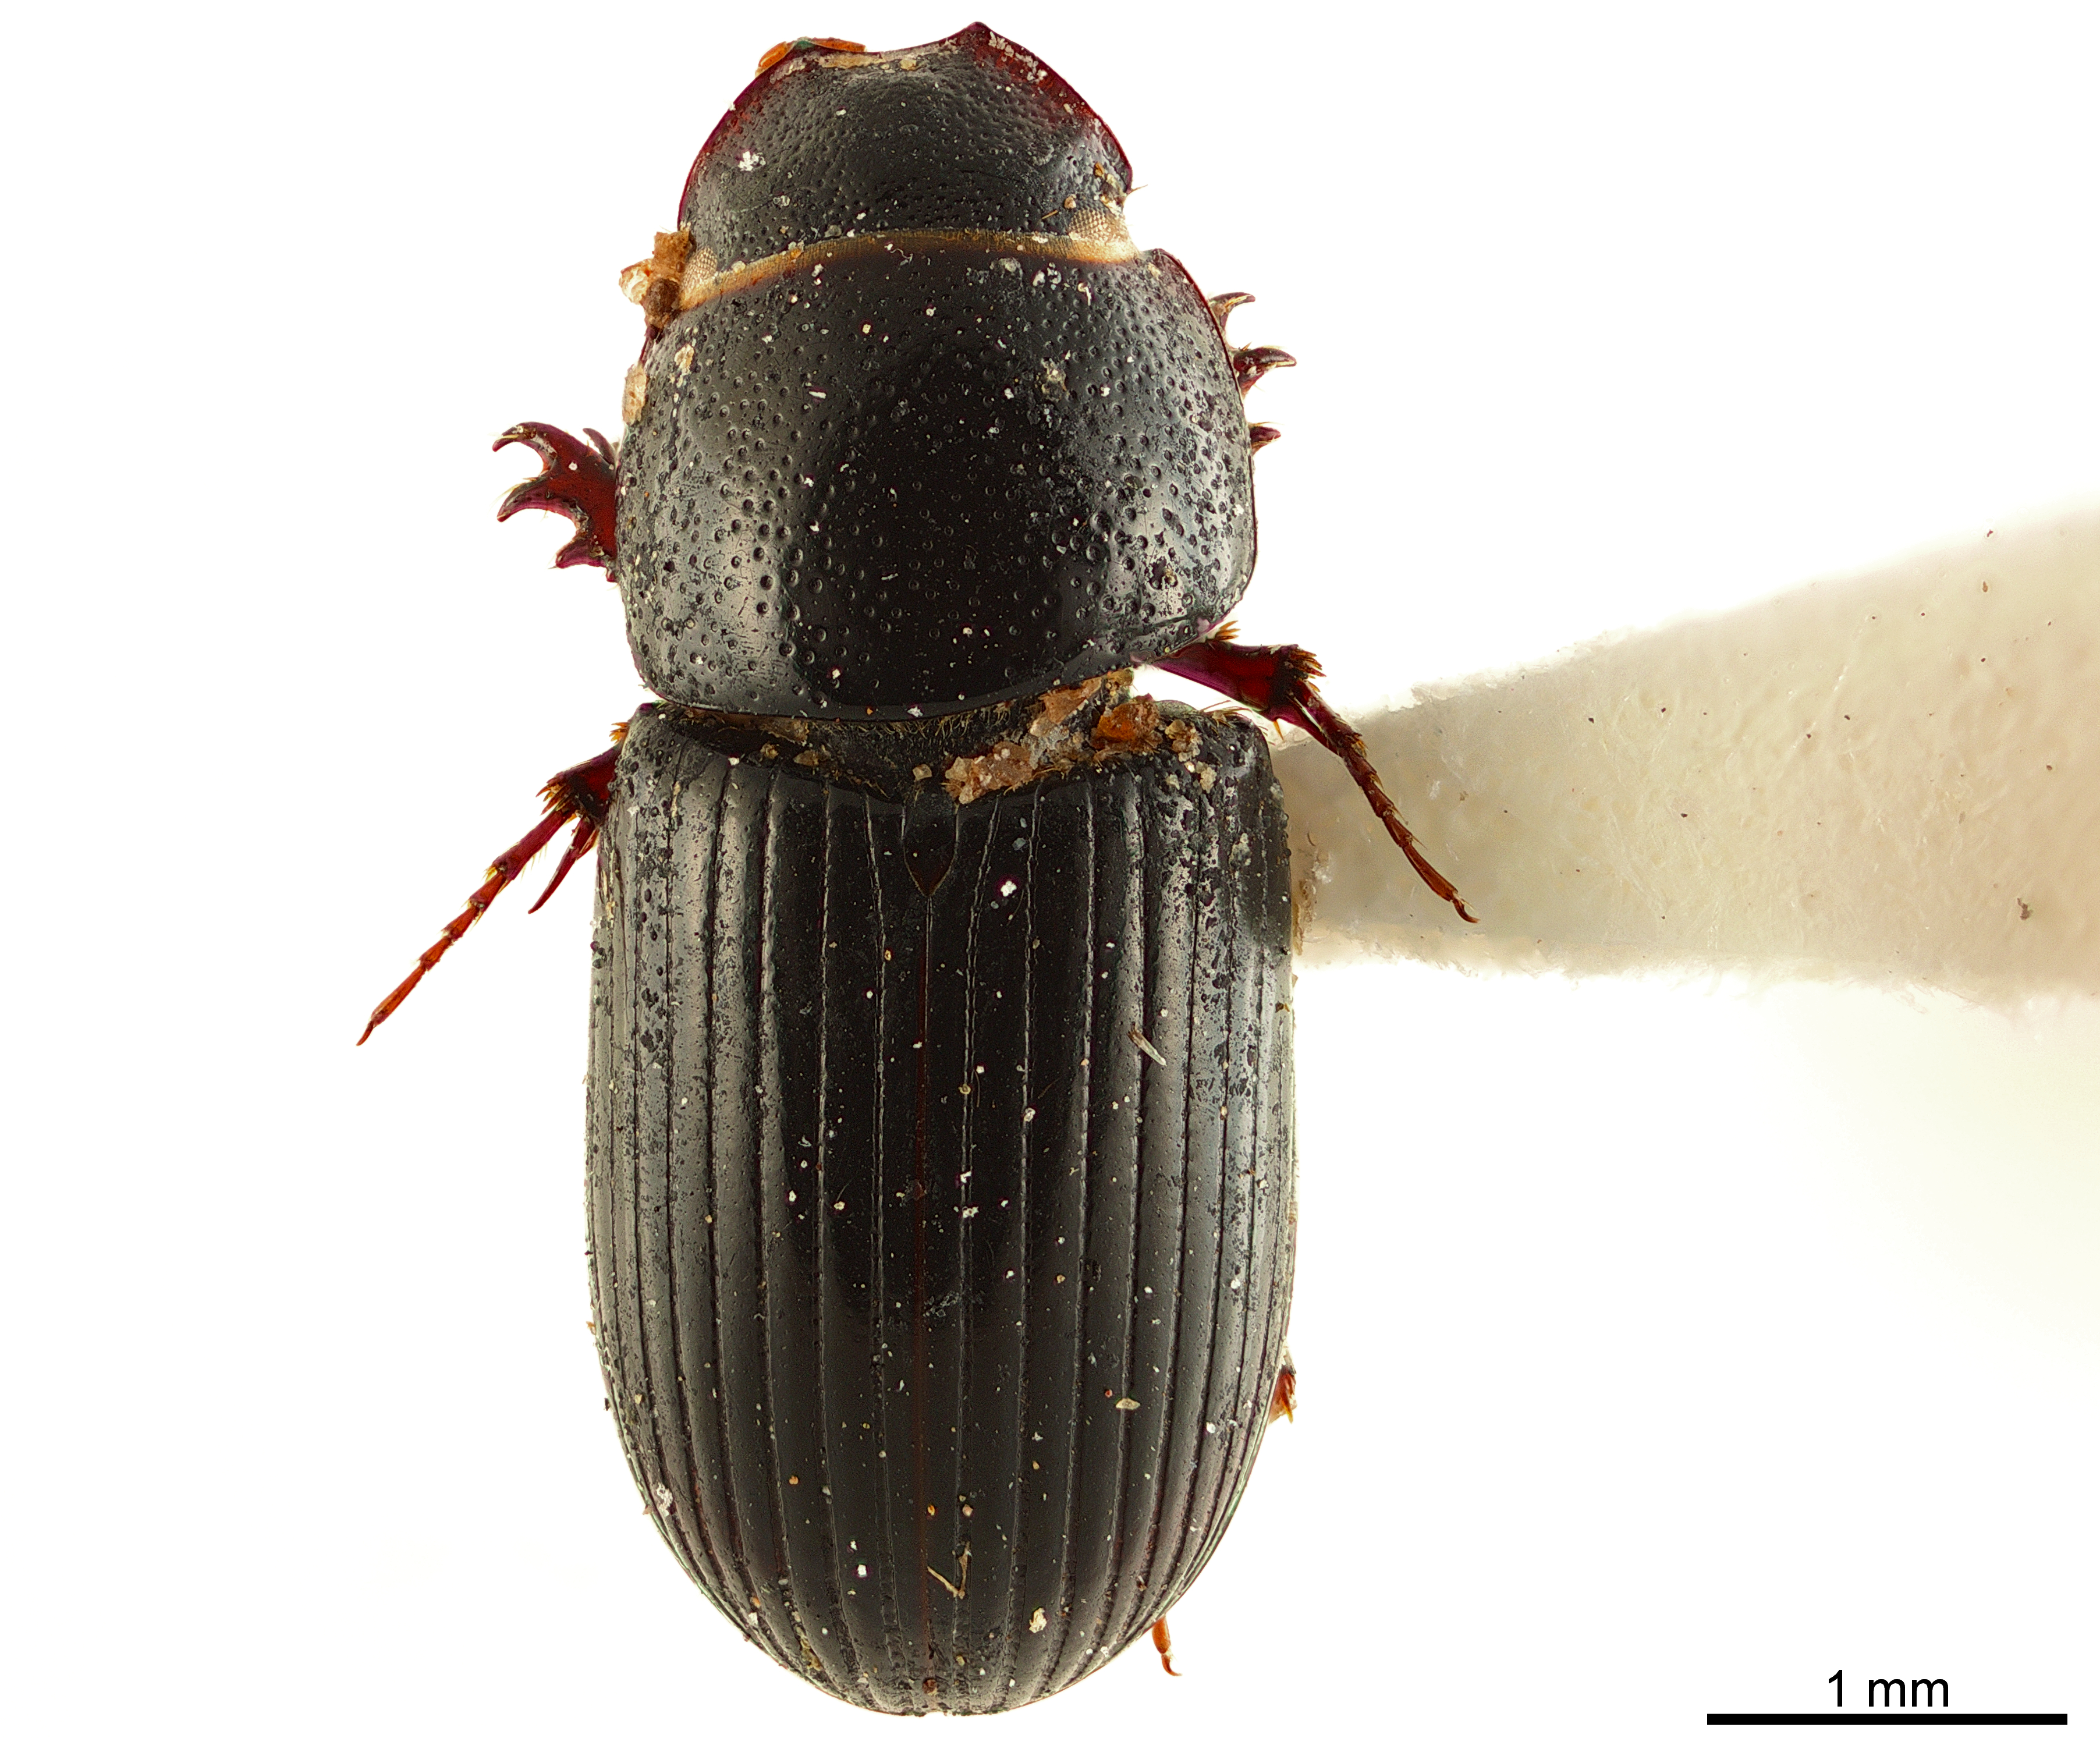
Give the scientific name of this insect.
Pharaphodius ignotus
